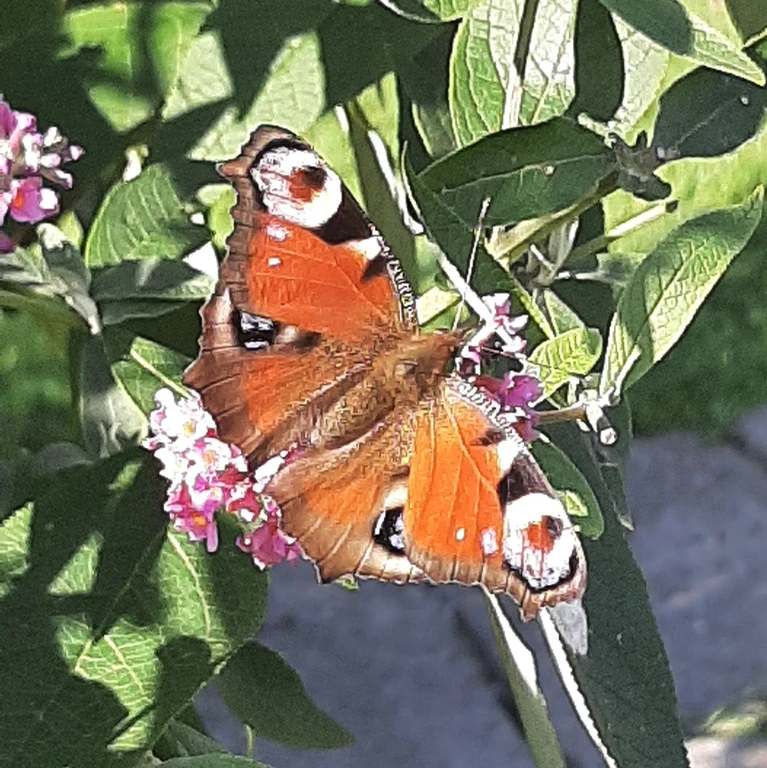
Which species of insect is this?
Aglais io
